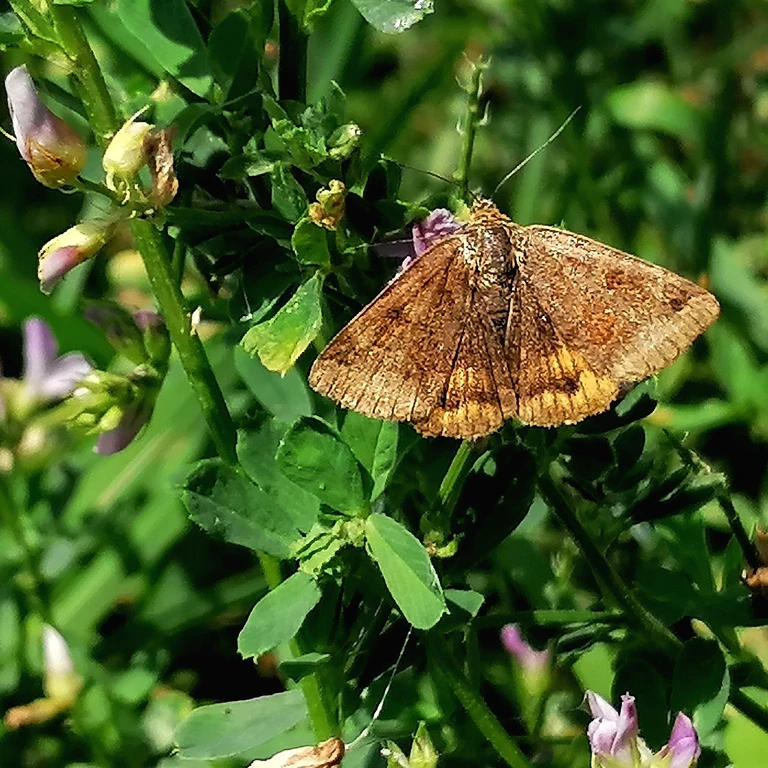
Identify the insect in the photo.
Euclidia glyphica
